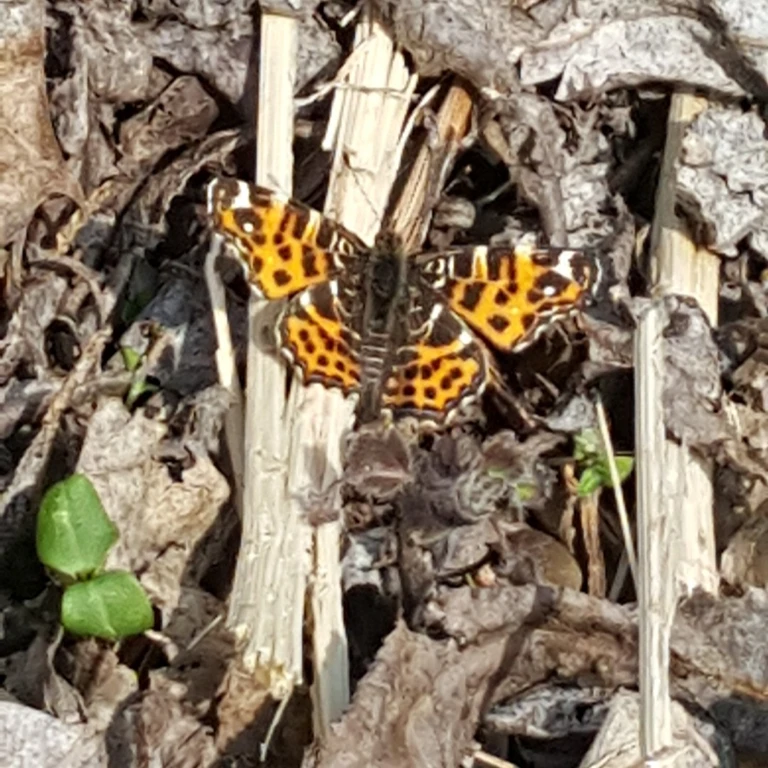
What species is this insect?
Araschnia levana
